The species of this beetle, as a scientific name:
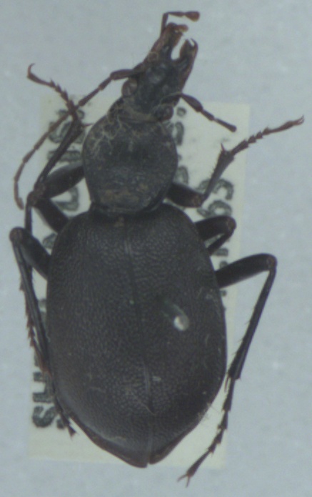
Cychrus caraboides
